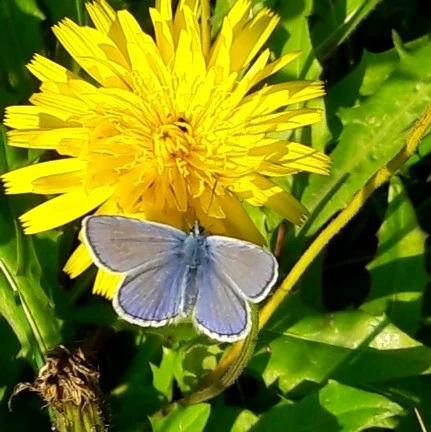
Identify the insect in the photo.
Polyommatus icarus
